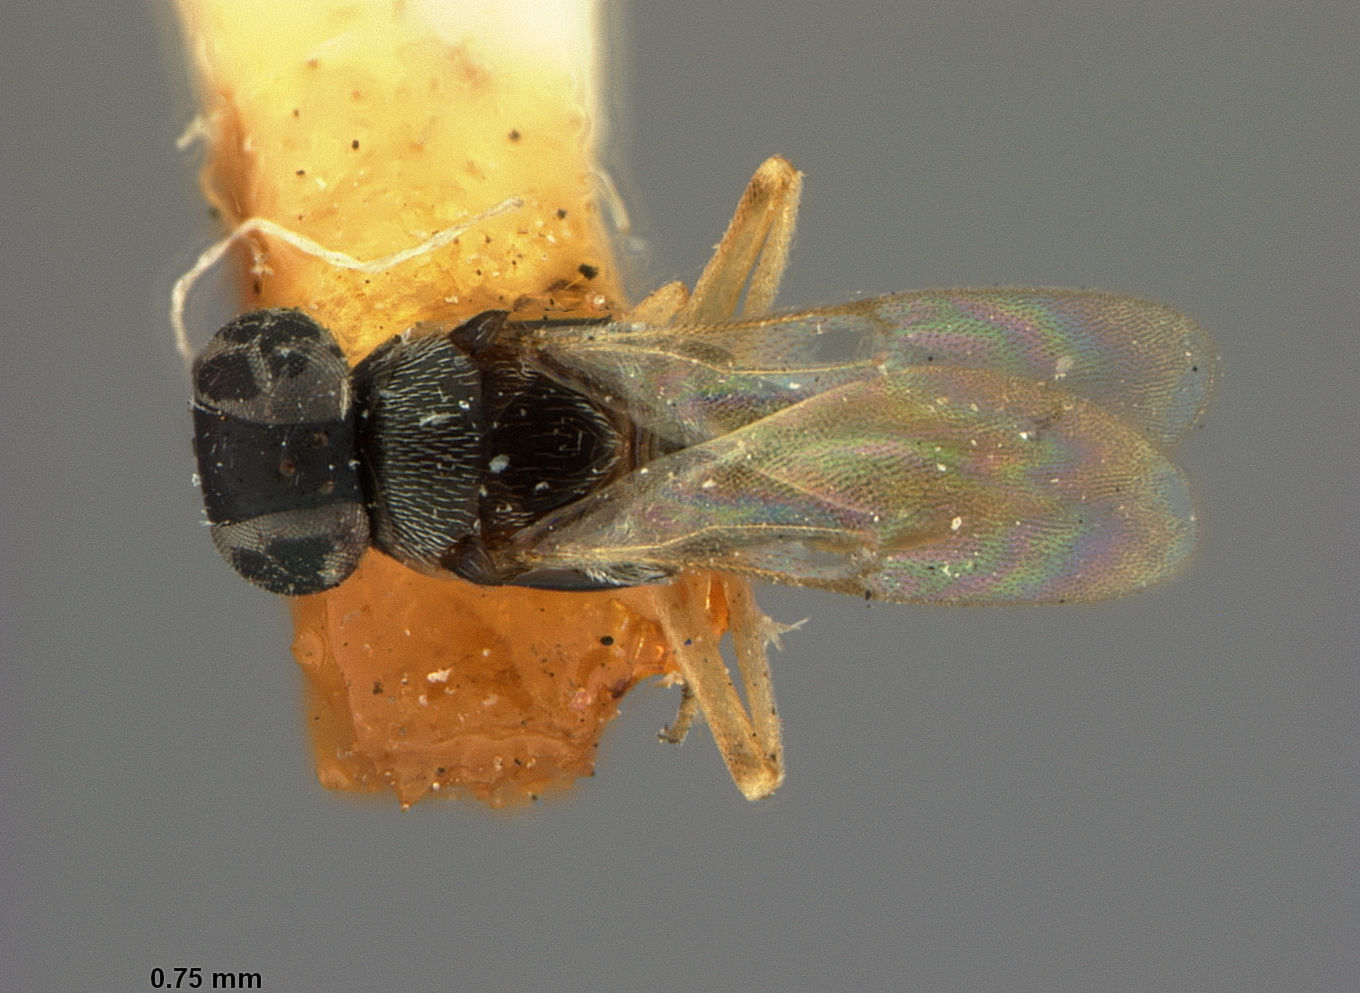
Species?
Anagyrus pallidipes
